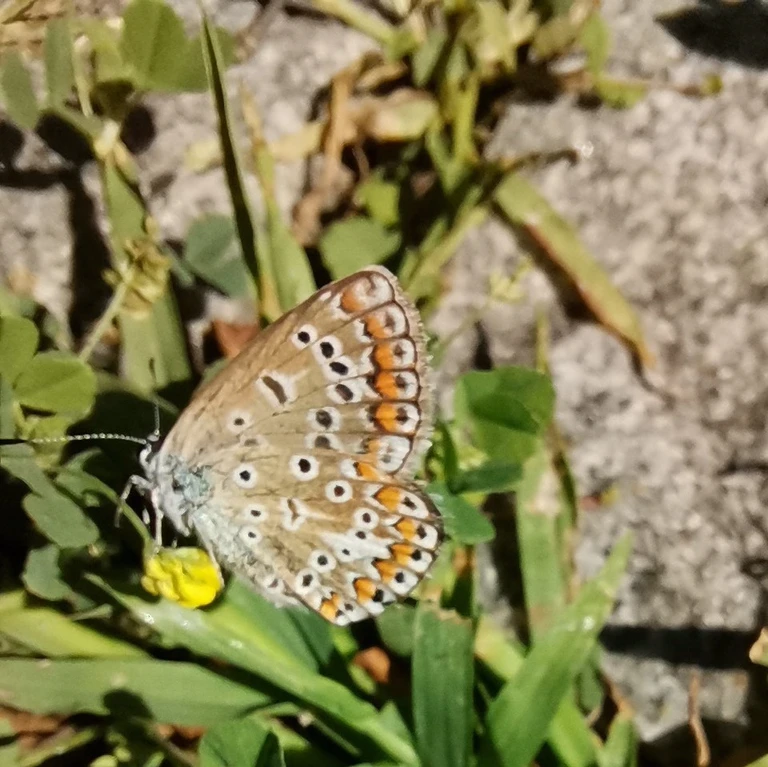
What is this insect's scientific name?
Polyommatus icarus
